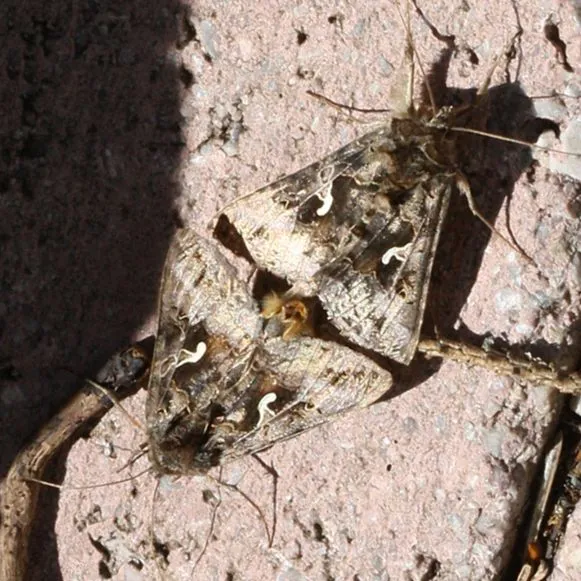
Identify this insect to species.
Autographa gamma
